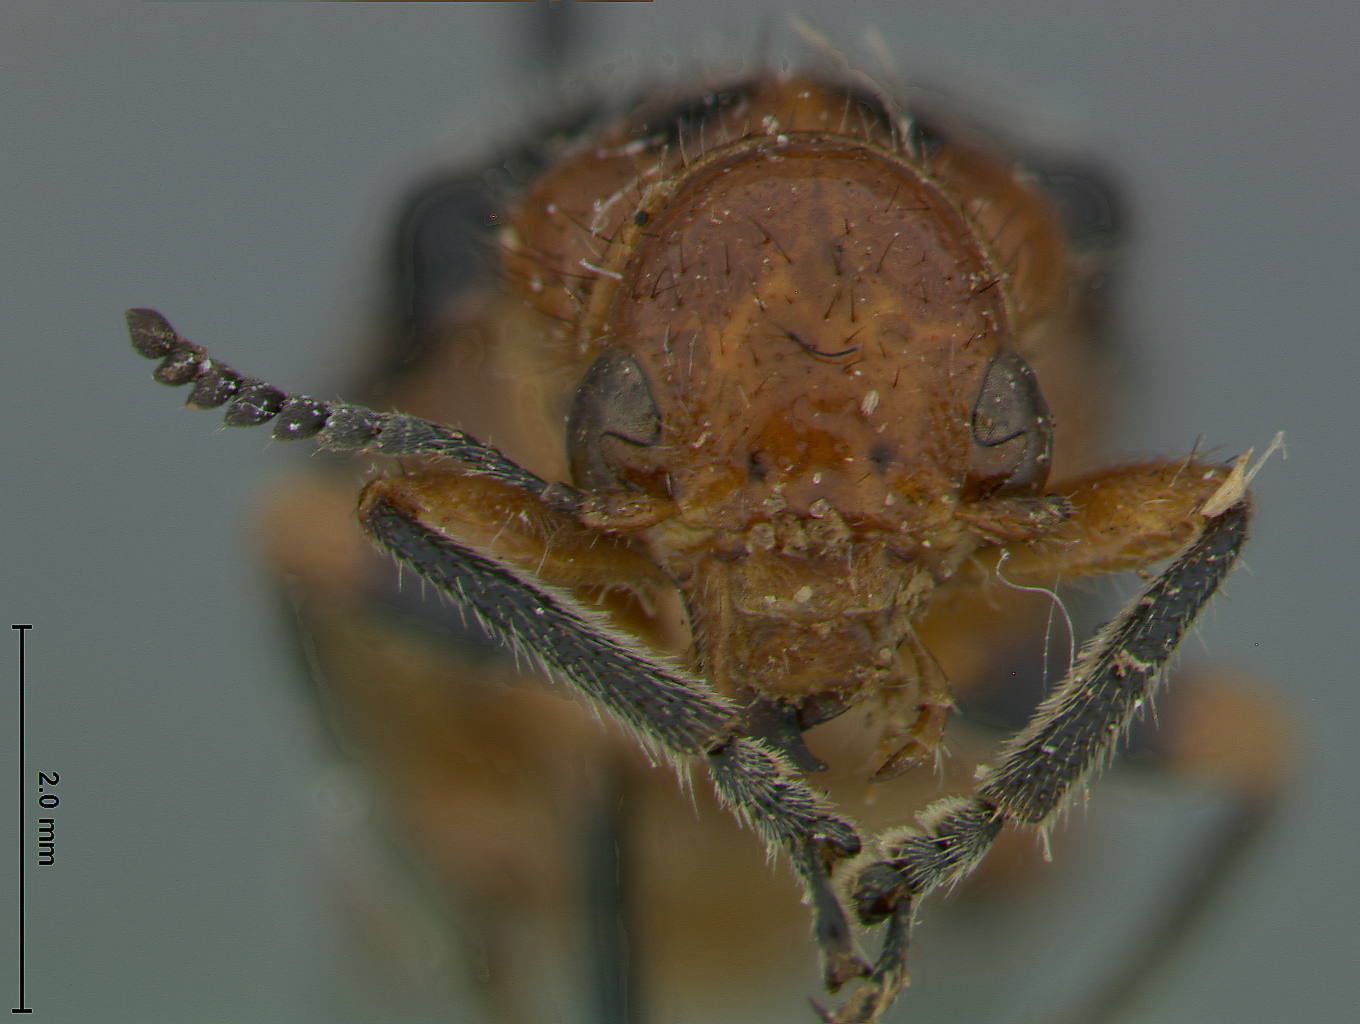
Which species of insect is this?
Leucastea fenestrata
